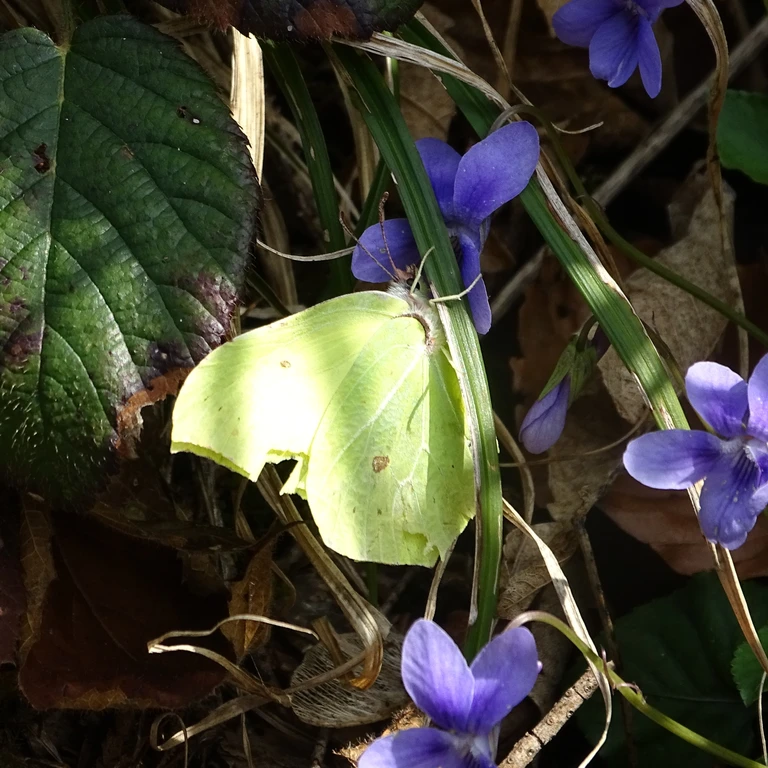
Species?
Gonepteryx rhamni
